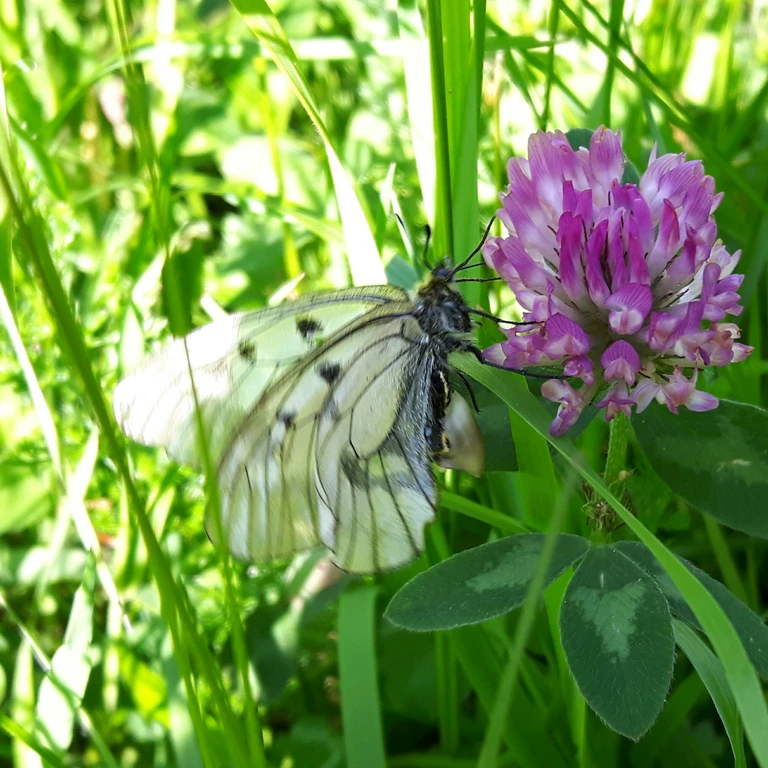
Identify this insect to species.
Parnassius mnemosyne
